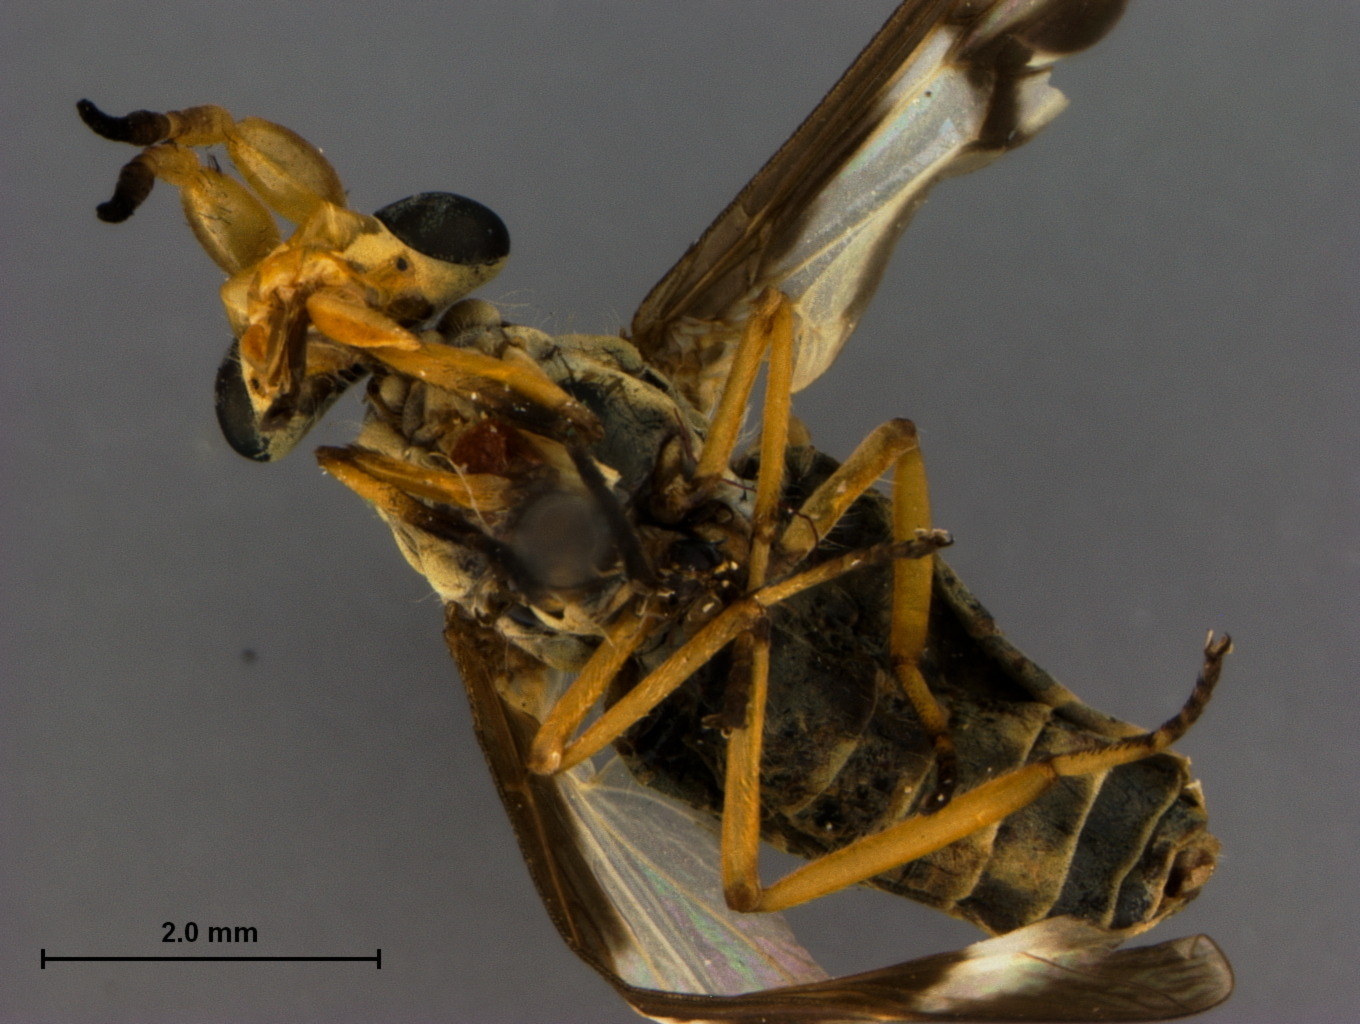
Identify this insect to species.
Chrysops dilatus (also Chrysops pachycerus)
